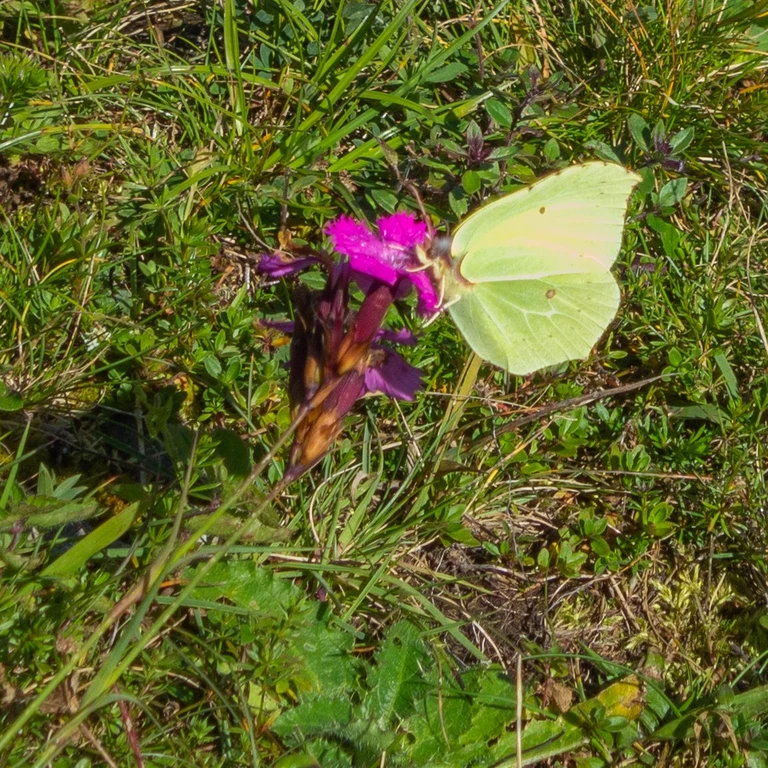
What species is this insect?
Gonepteryx rhamni
